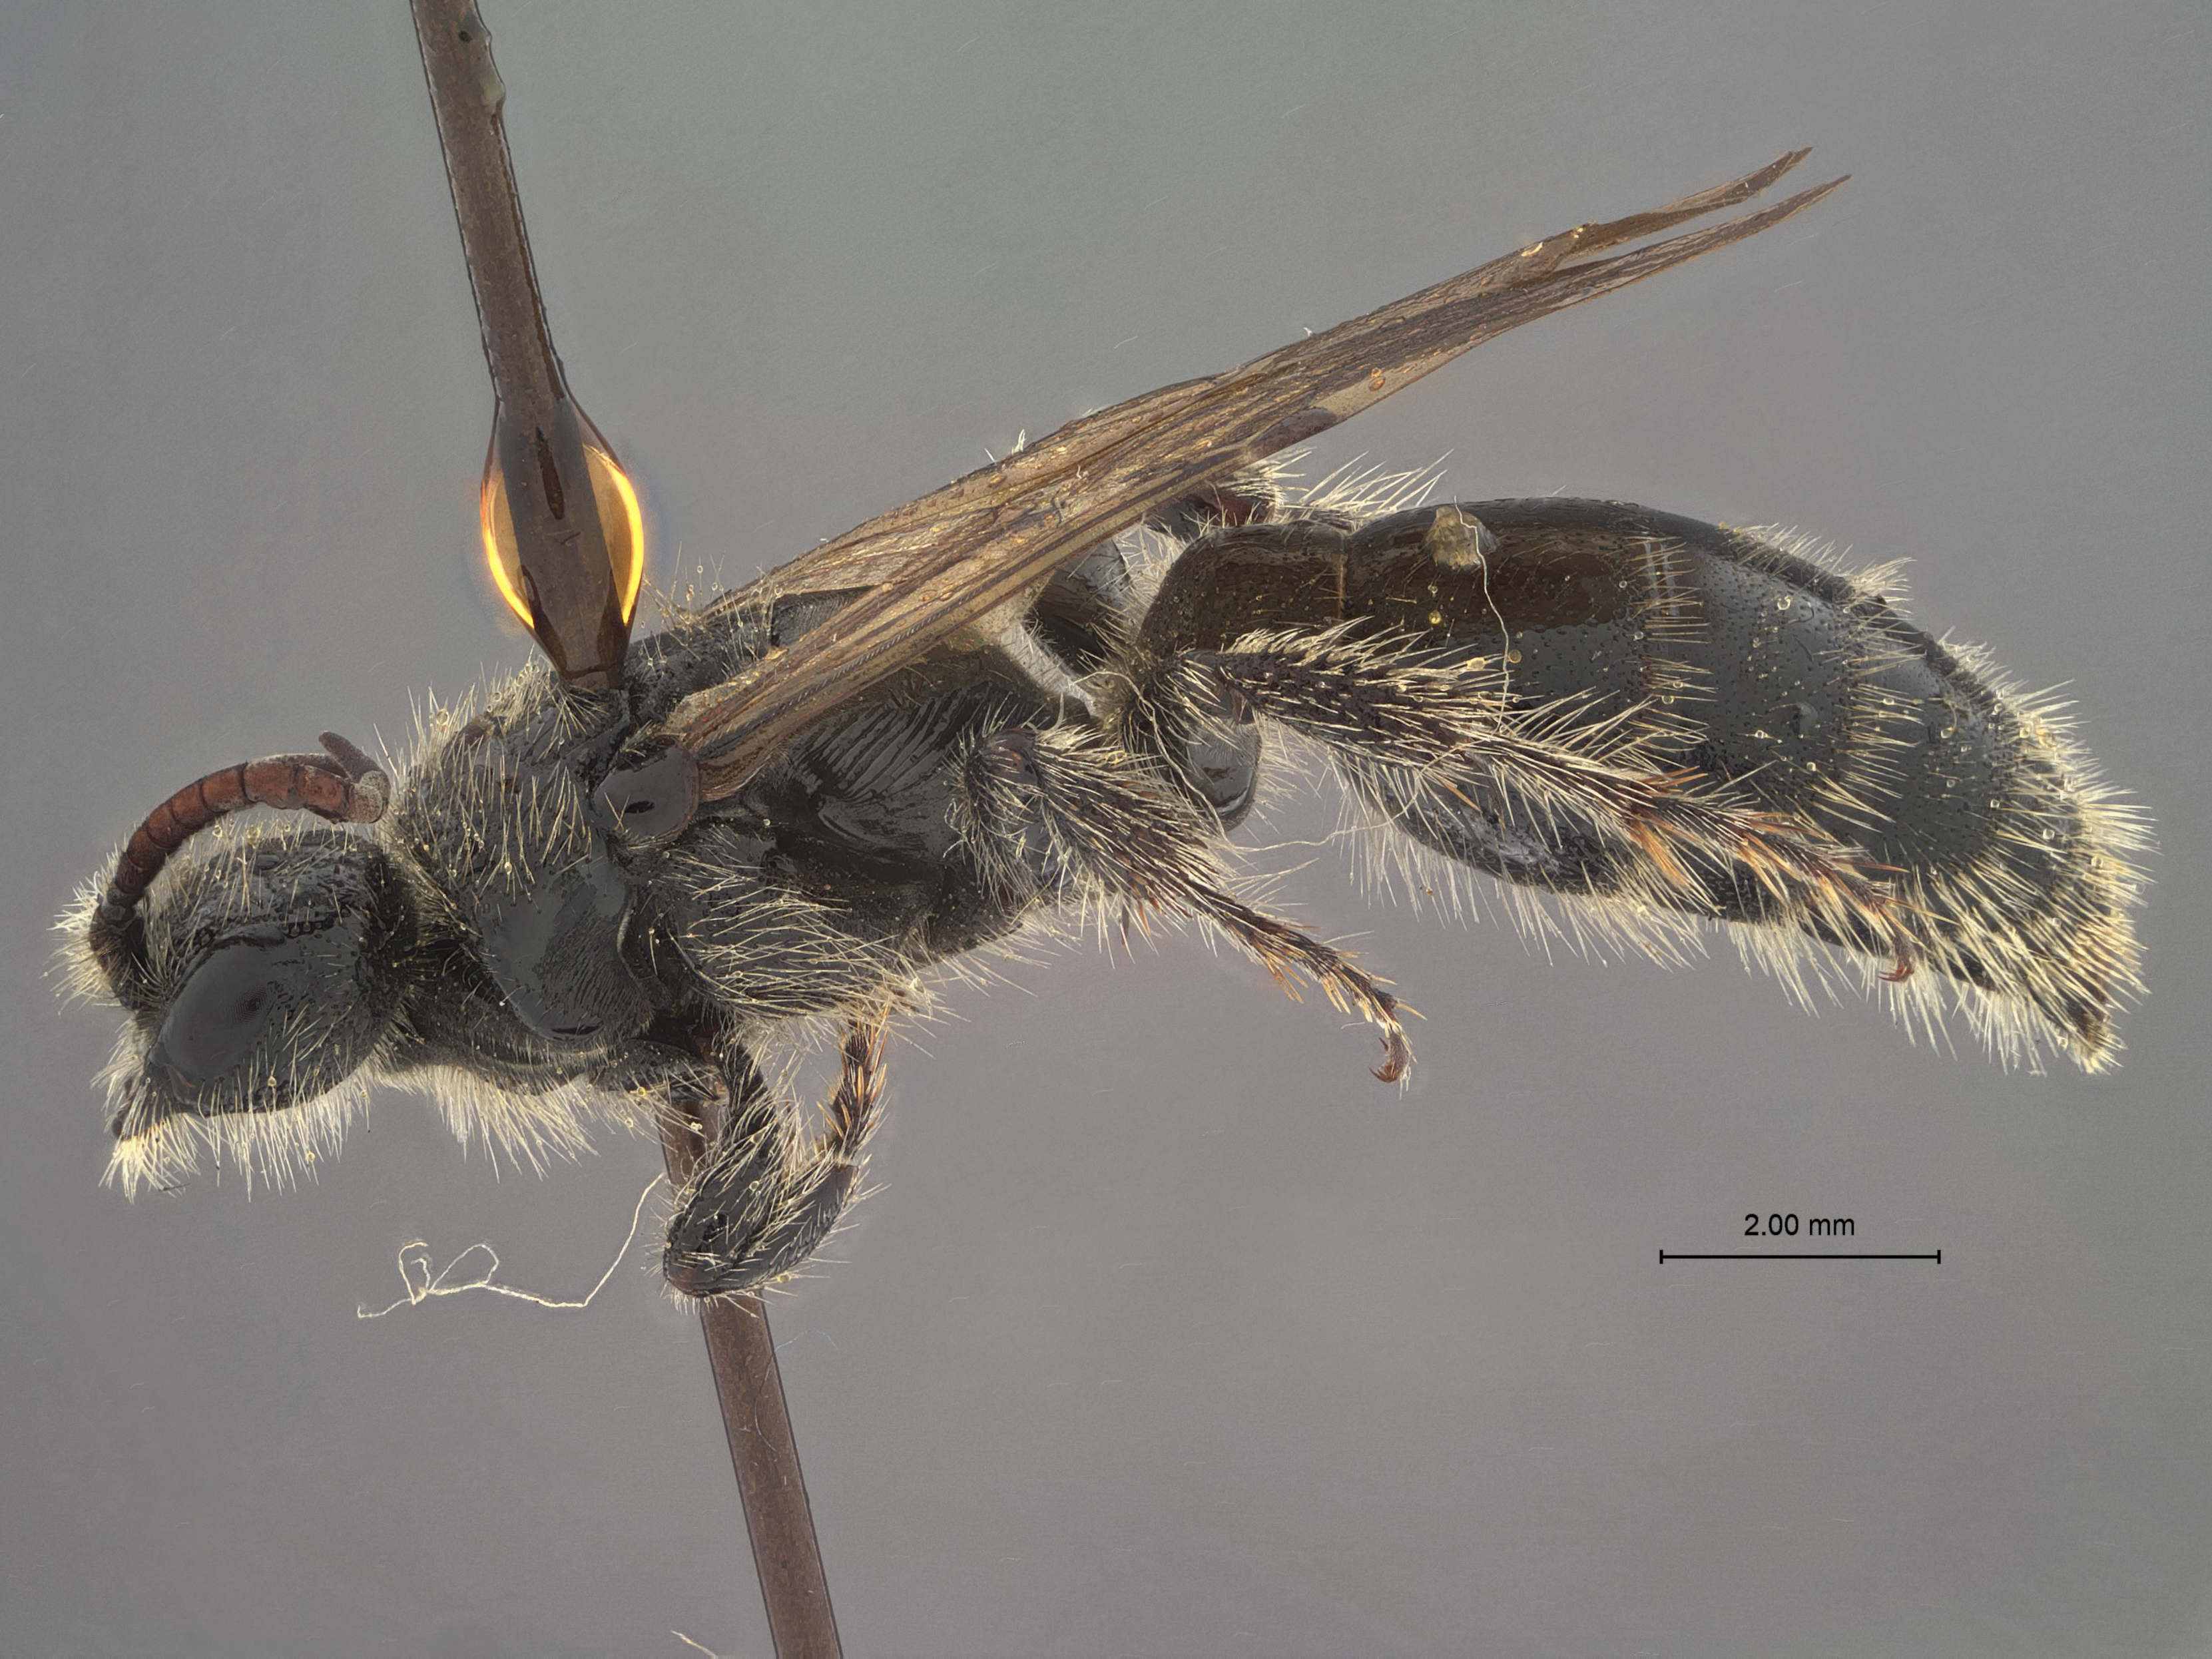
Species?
Tiphia shastensis
